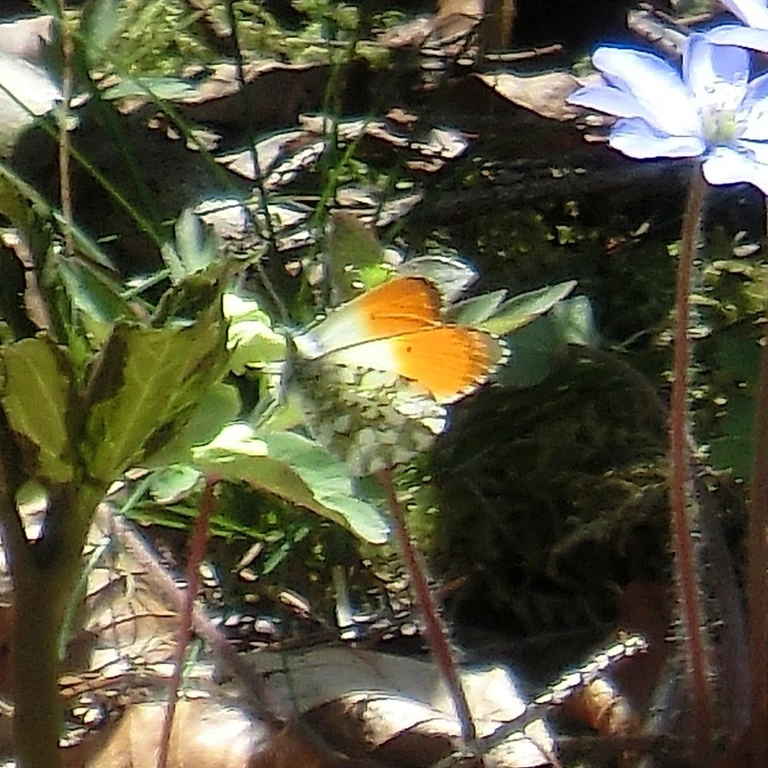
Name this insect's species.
Anthocharis cardamines
